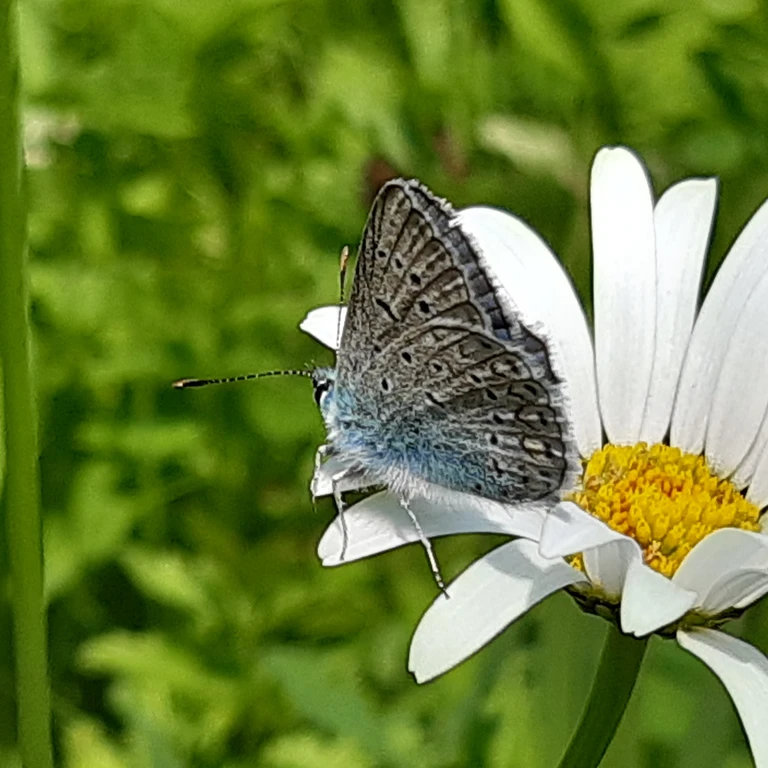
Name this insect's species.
Polyommatus icarus
